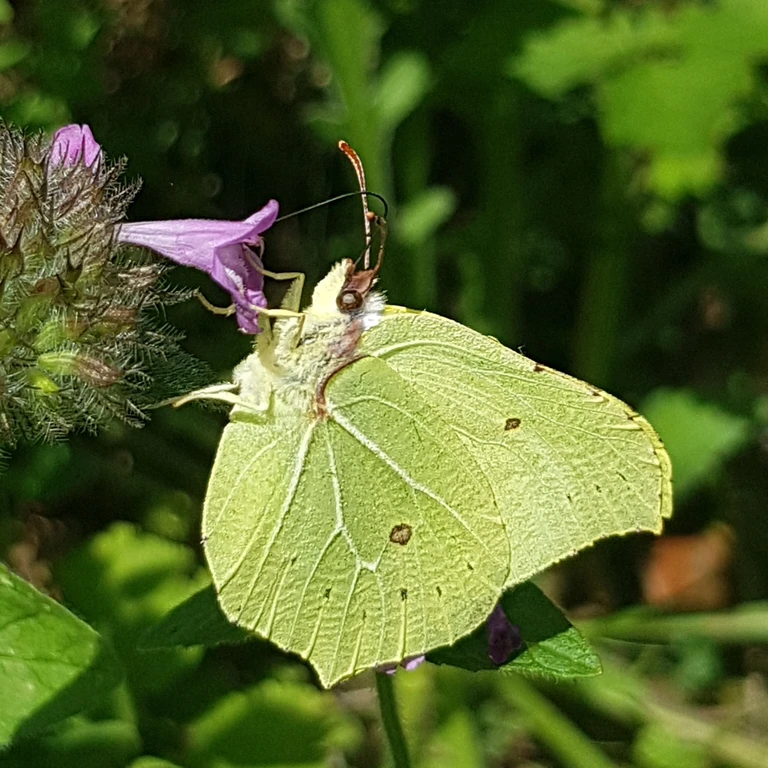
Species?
Gonepteryx rhamni
